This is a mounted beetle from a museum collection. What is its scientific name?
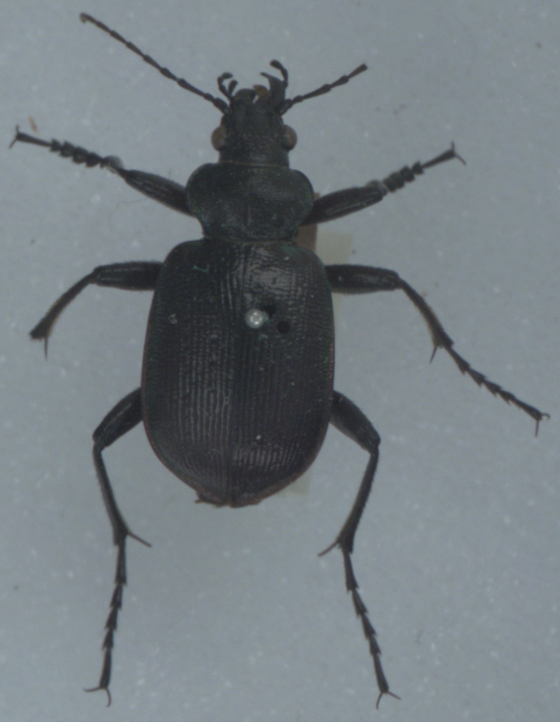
Calosoma inquisitor
